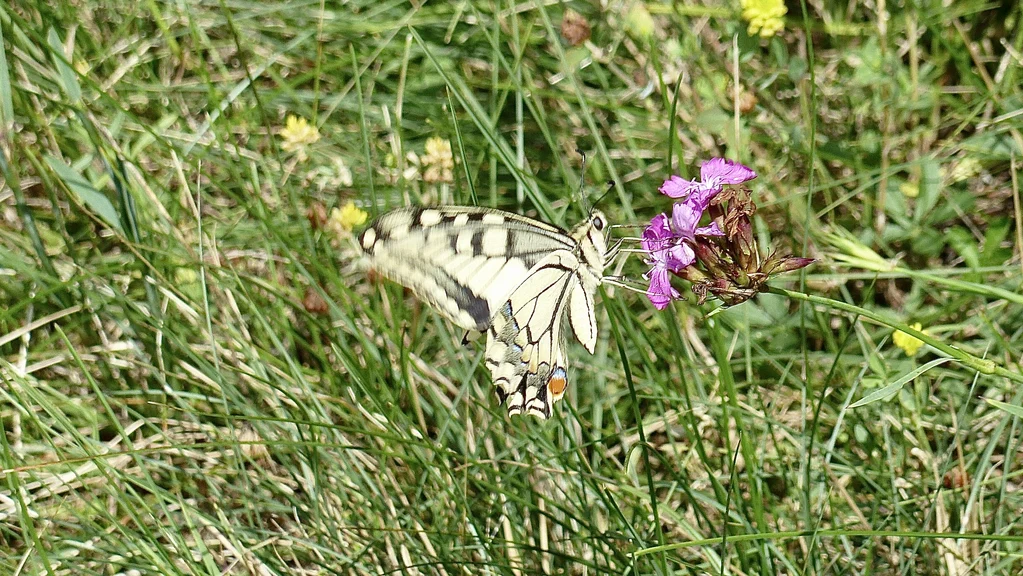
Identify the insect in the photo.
Papilio machaon
